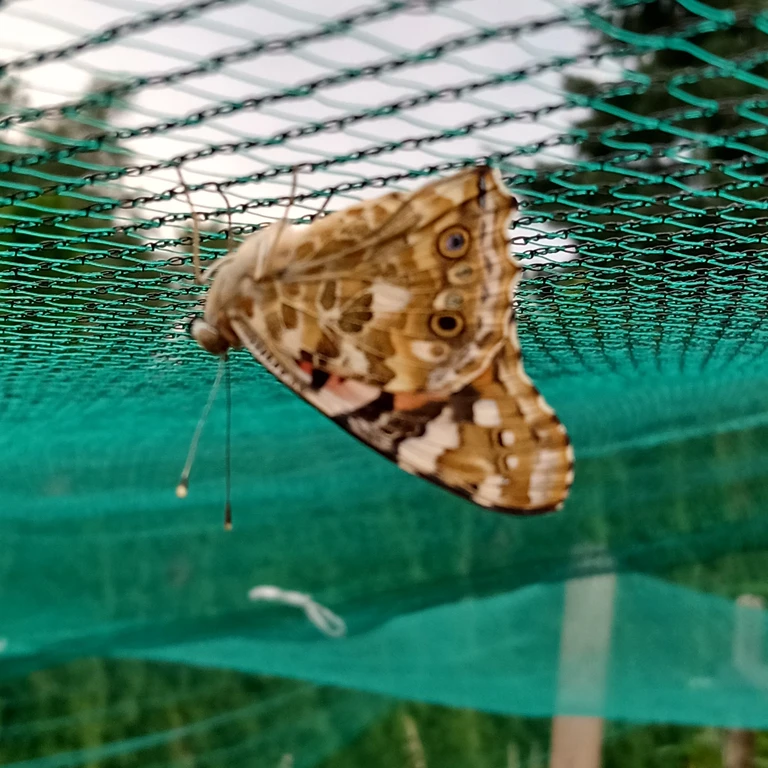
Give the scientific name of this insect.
Vanessa cardui
